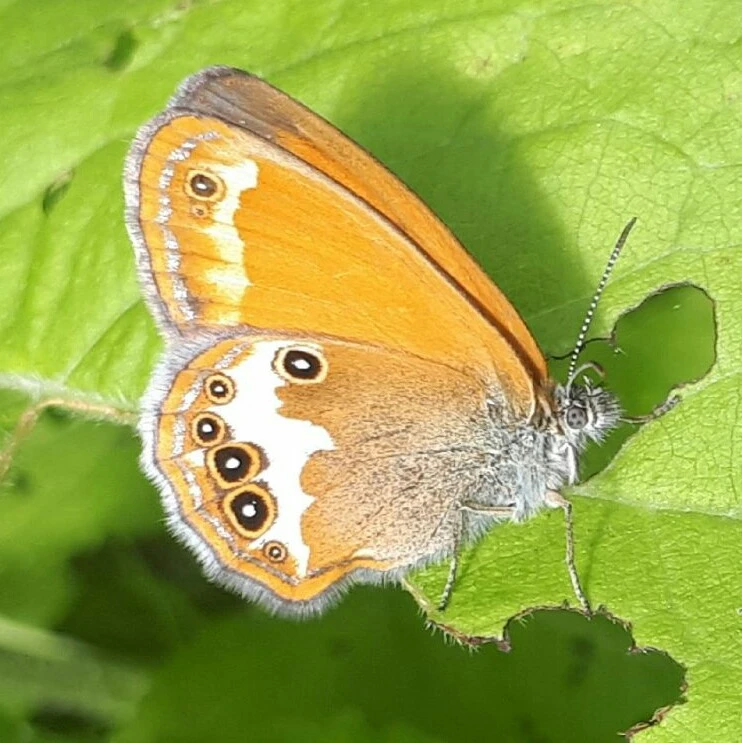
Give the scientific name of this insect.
Coenonympha arcania
